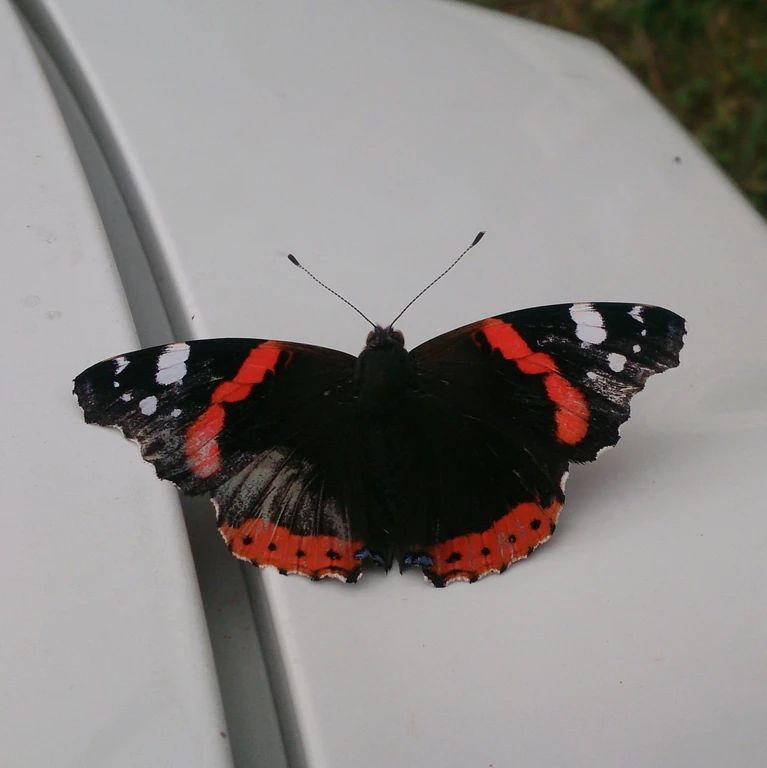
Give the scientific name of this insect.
Vanessa atalanta
